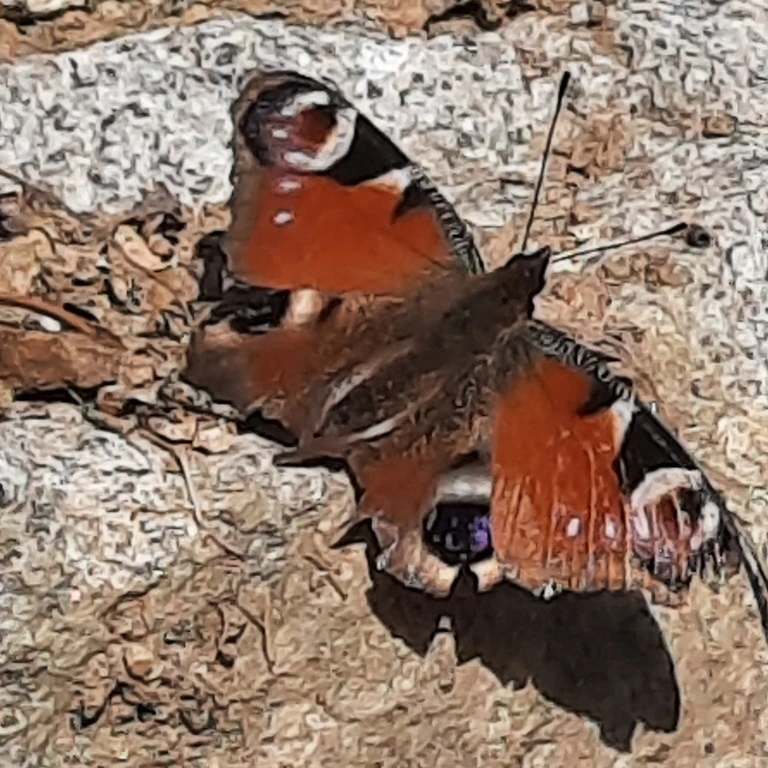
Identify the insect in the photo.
Aglais io
